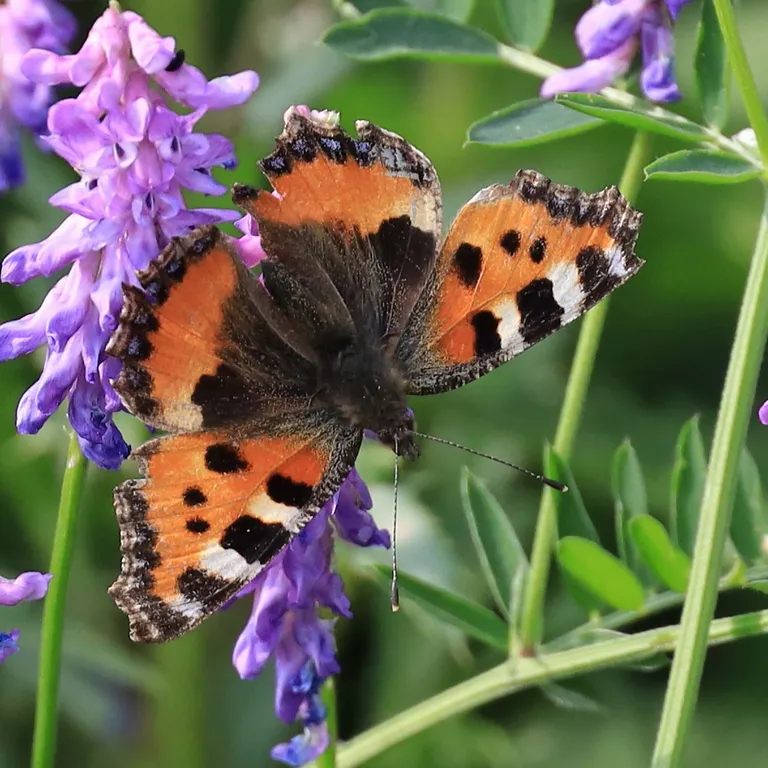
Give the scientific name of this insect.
Aglais urticae
